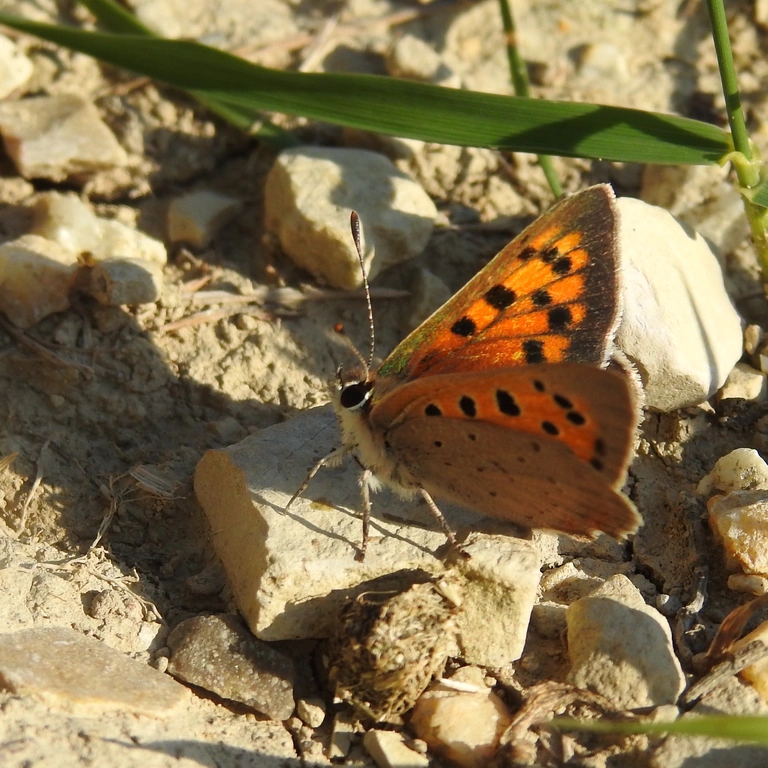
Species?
Lycaena phlaeas
